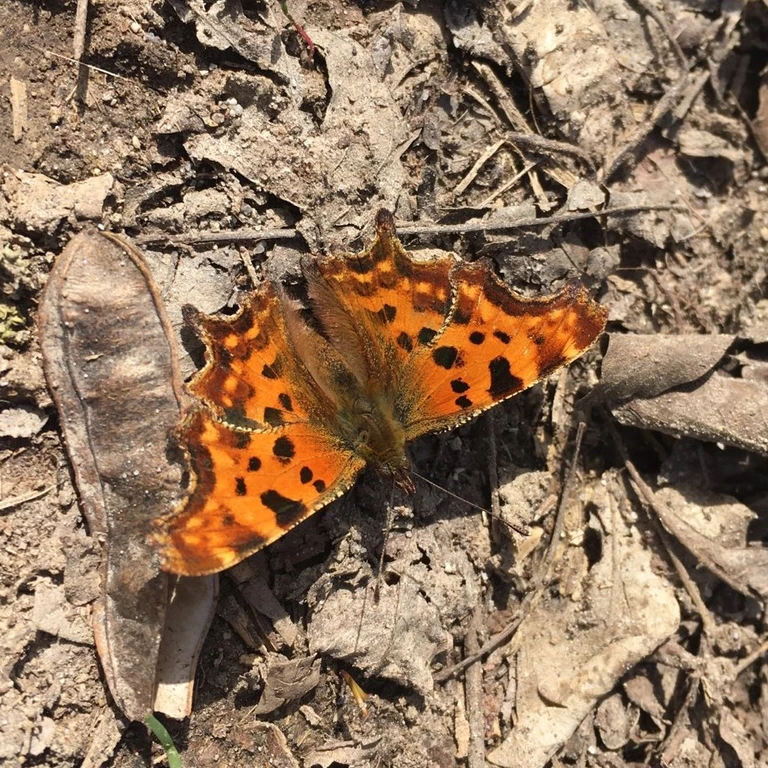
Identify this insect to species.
Polygonia c-album
